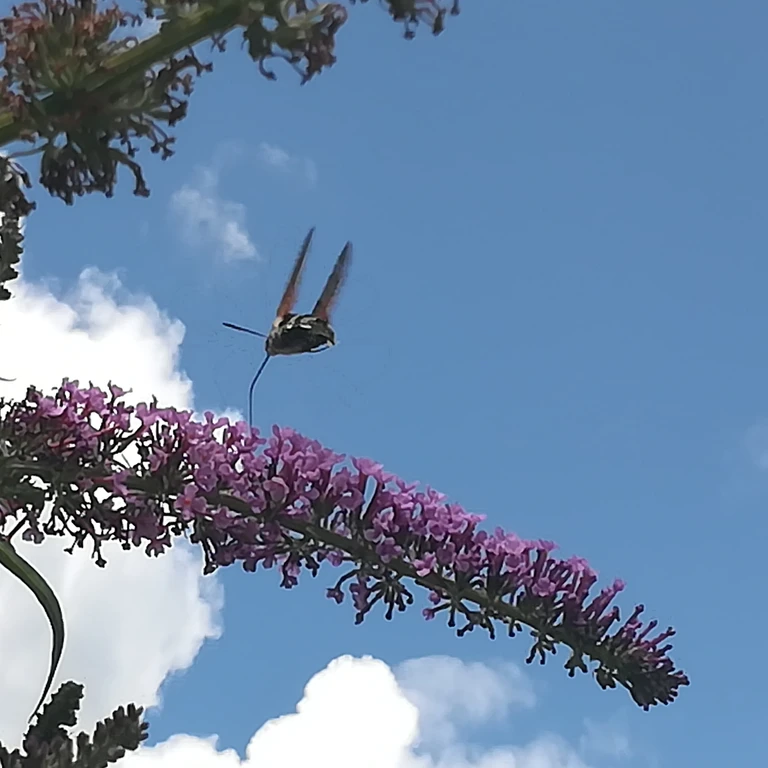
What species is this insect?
Macroglossum stellatarum
